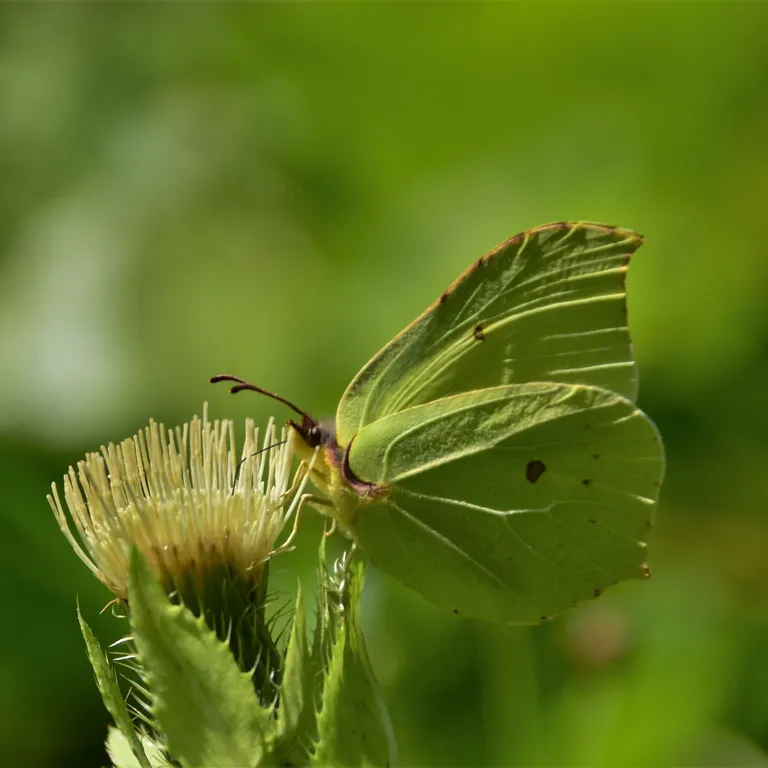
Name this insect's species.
Gonepteryx rhamni
